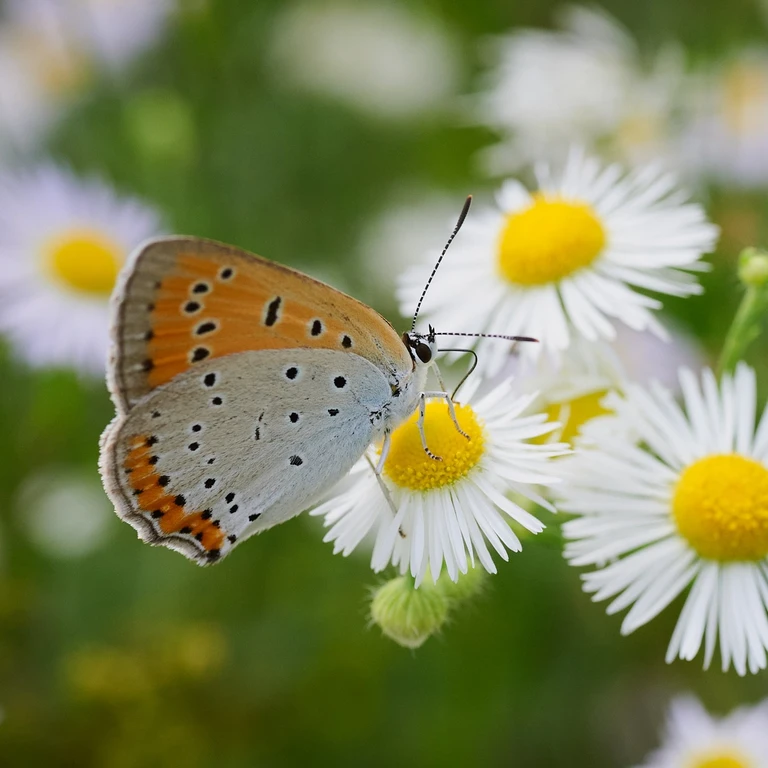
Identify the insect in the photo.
Lycaena dispar
